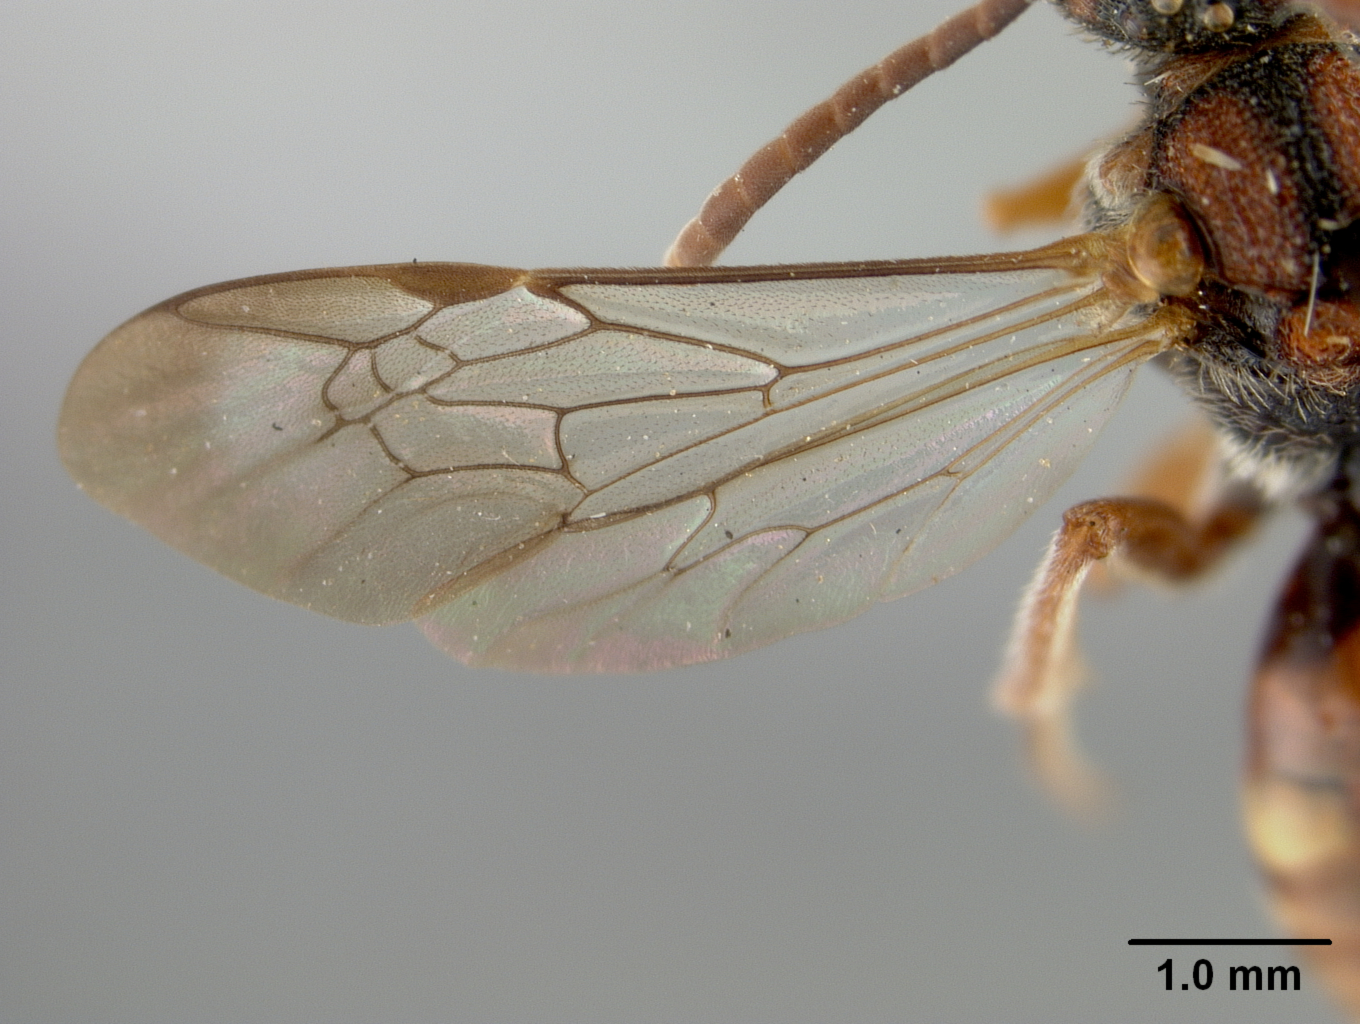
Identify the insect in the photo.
Nomada ceanothi
